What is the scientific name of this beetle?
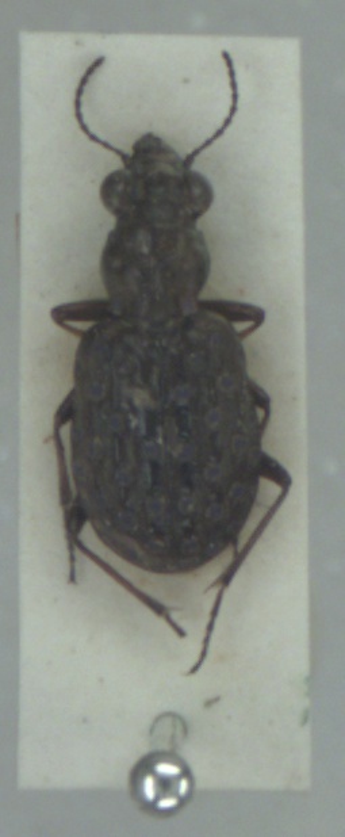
Elaphrus cupreus
